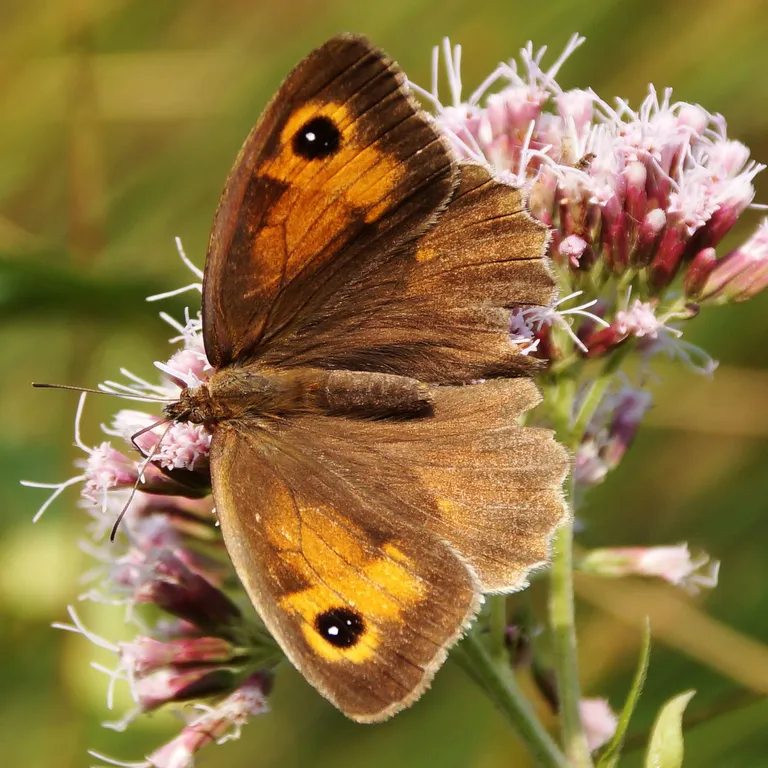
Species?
Maniola jurtina
